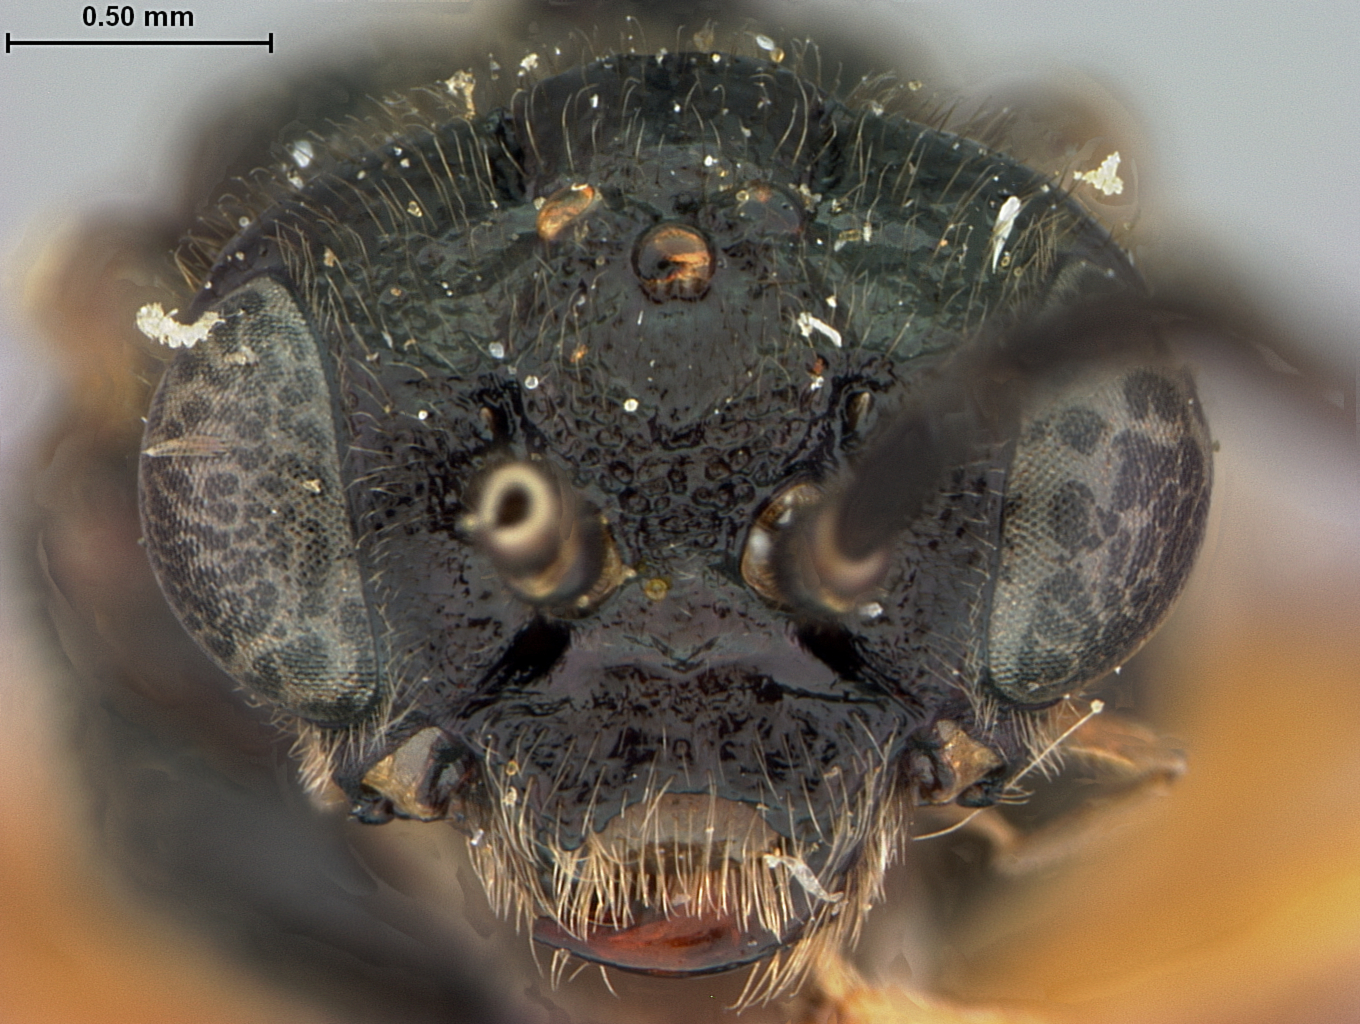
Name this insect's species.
Dimorphopteryx melanognathus
